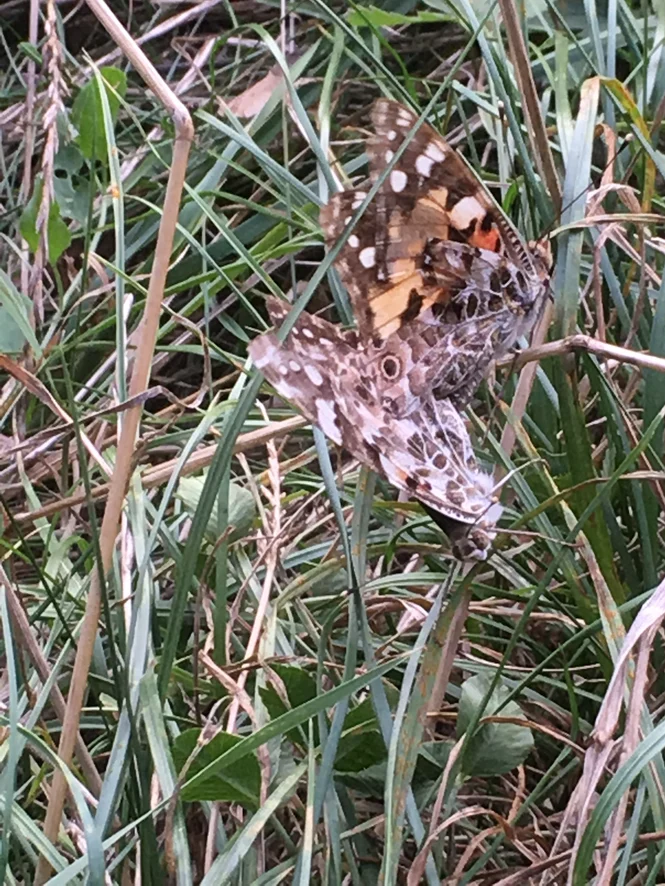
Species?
Vanessa cardui
